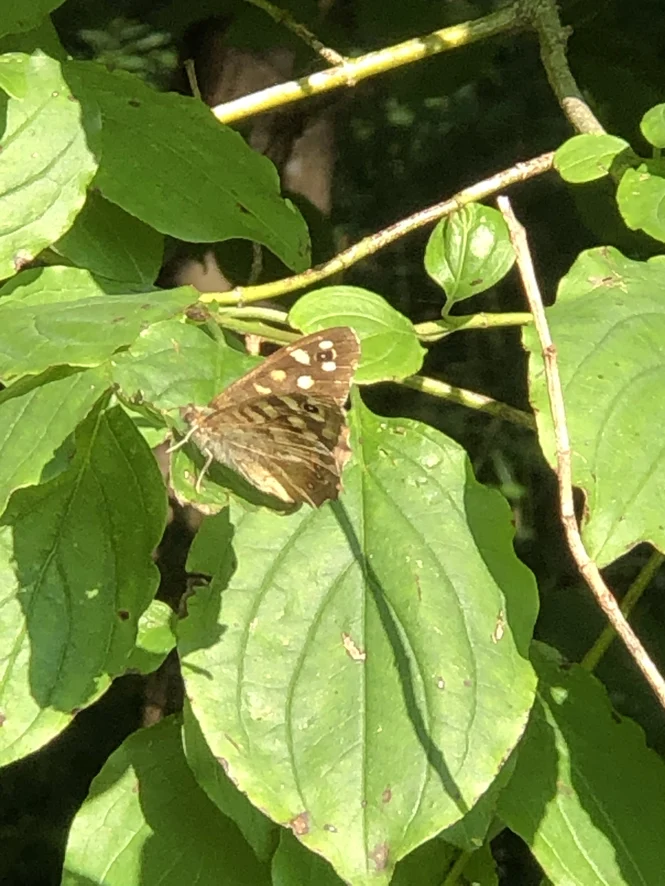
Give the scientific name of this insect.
Pararge aegeria
